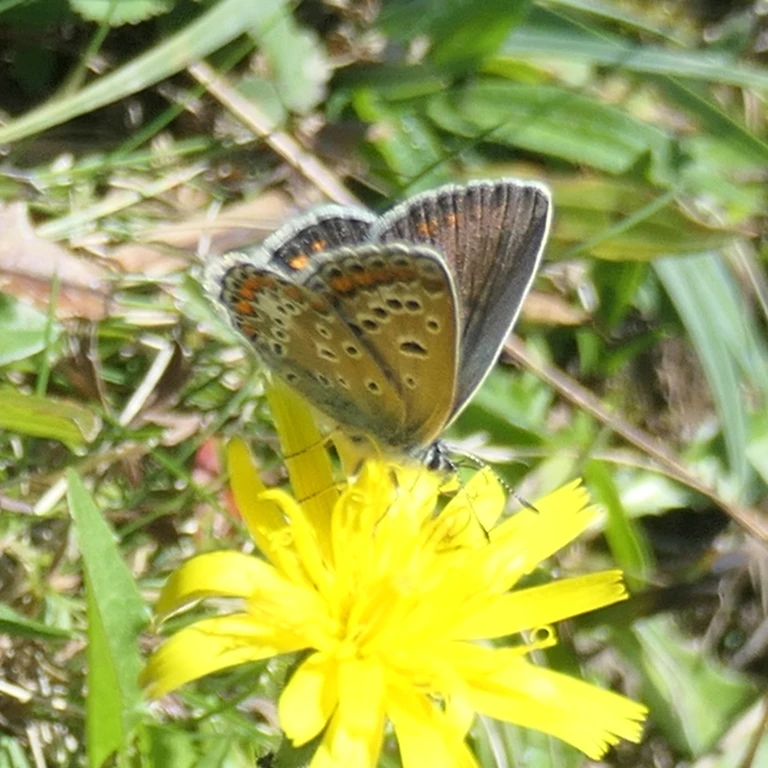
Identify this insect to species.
Polyommatus icarus
